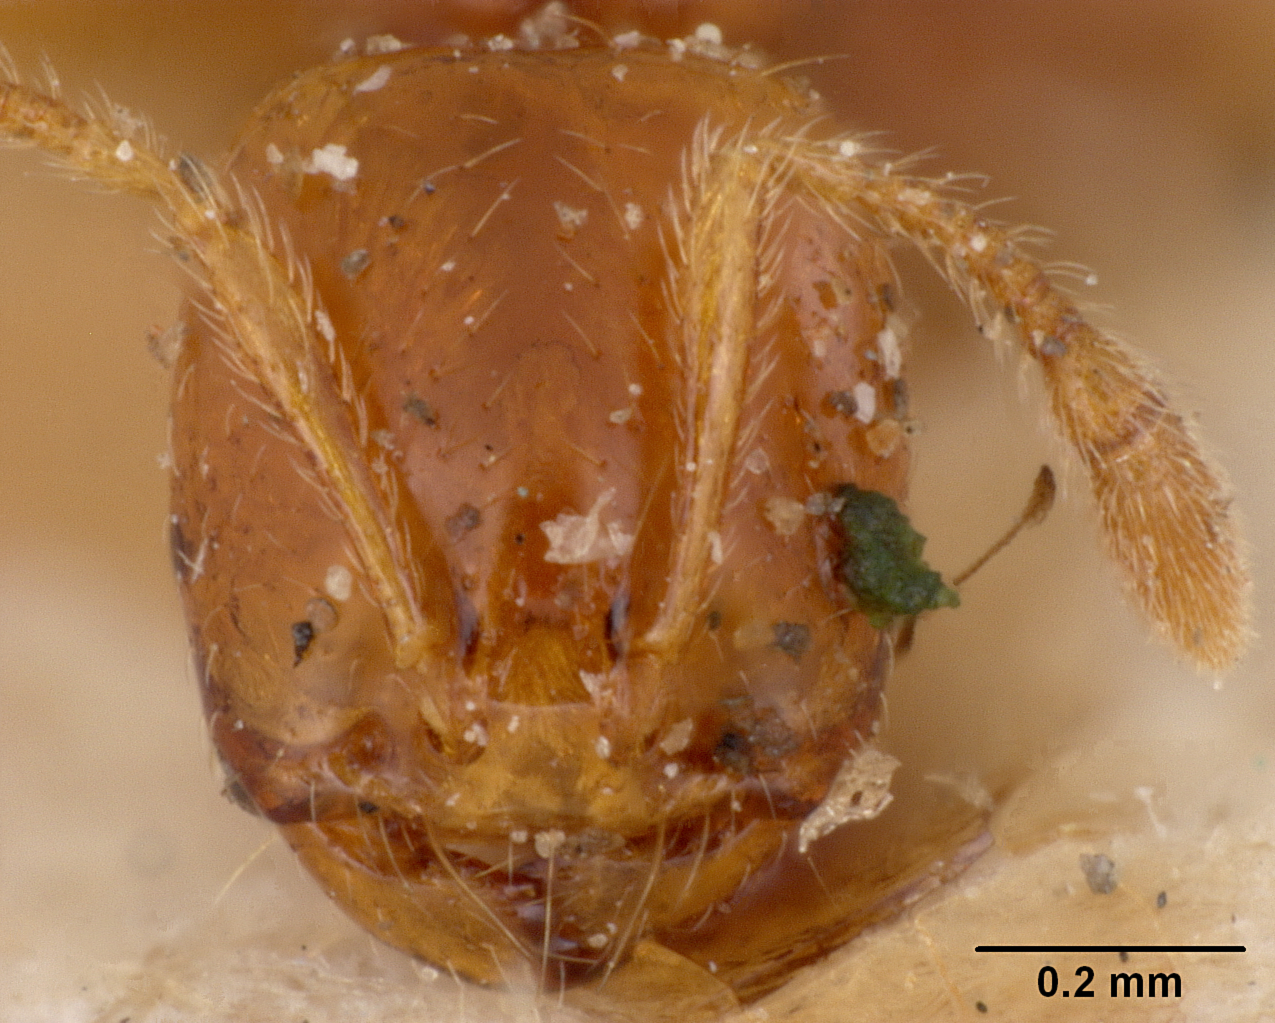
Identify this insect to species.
Solenopsis succinea
